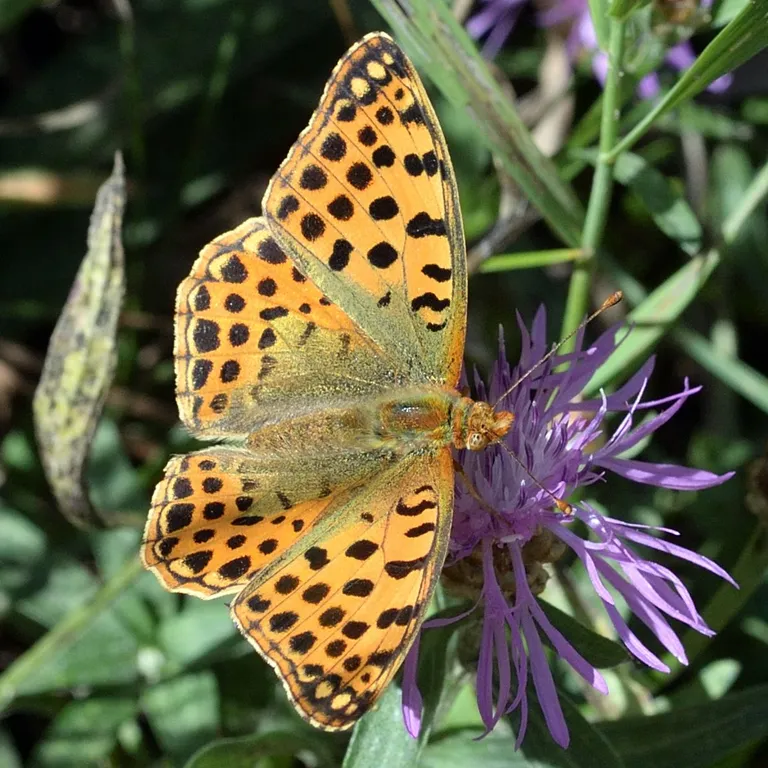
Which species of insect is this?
Issoria lathonia
